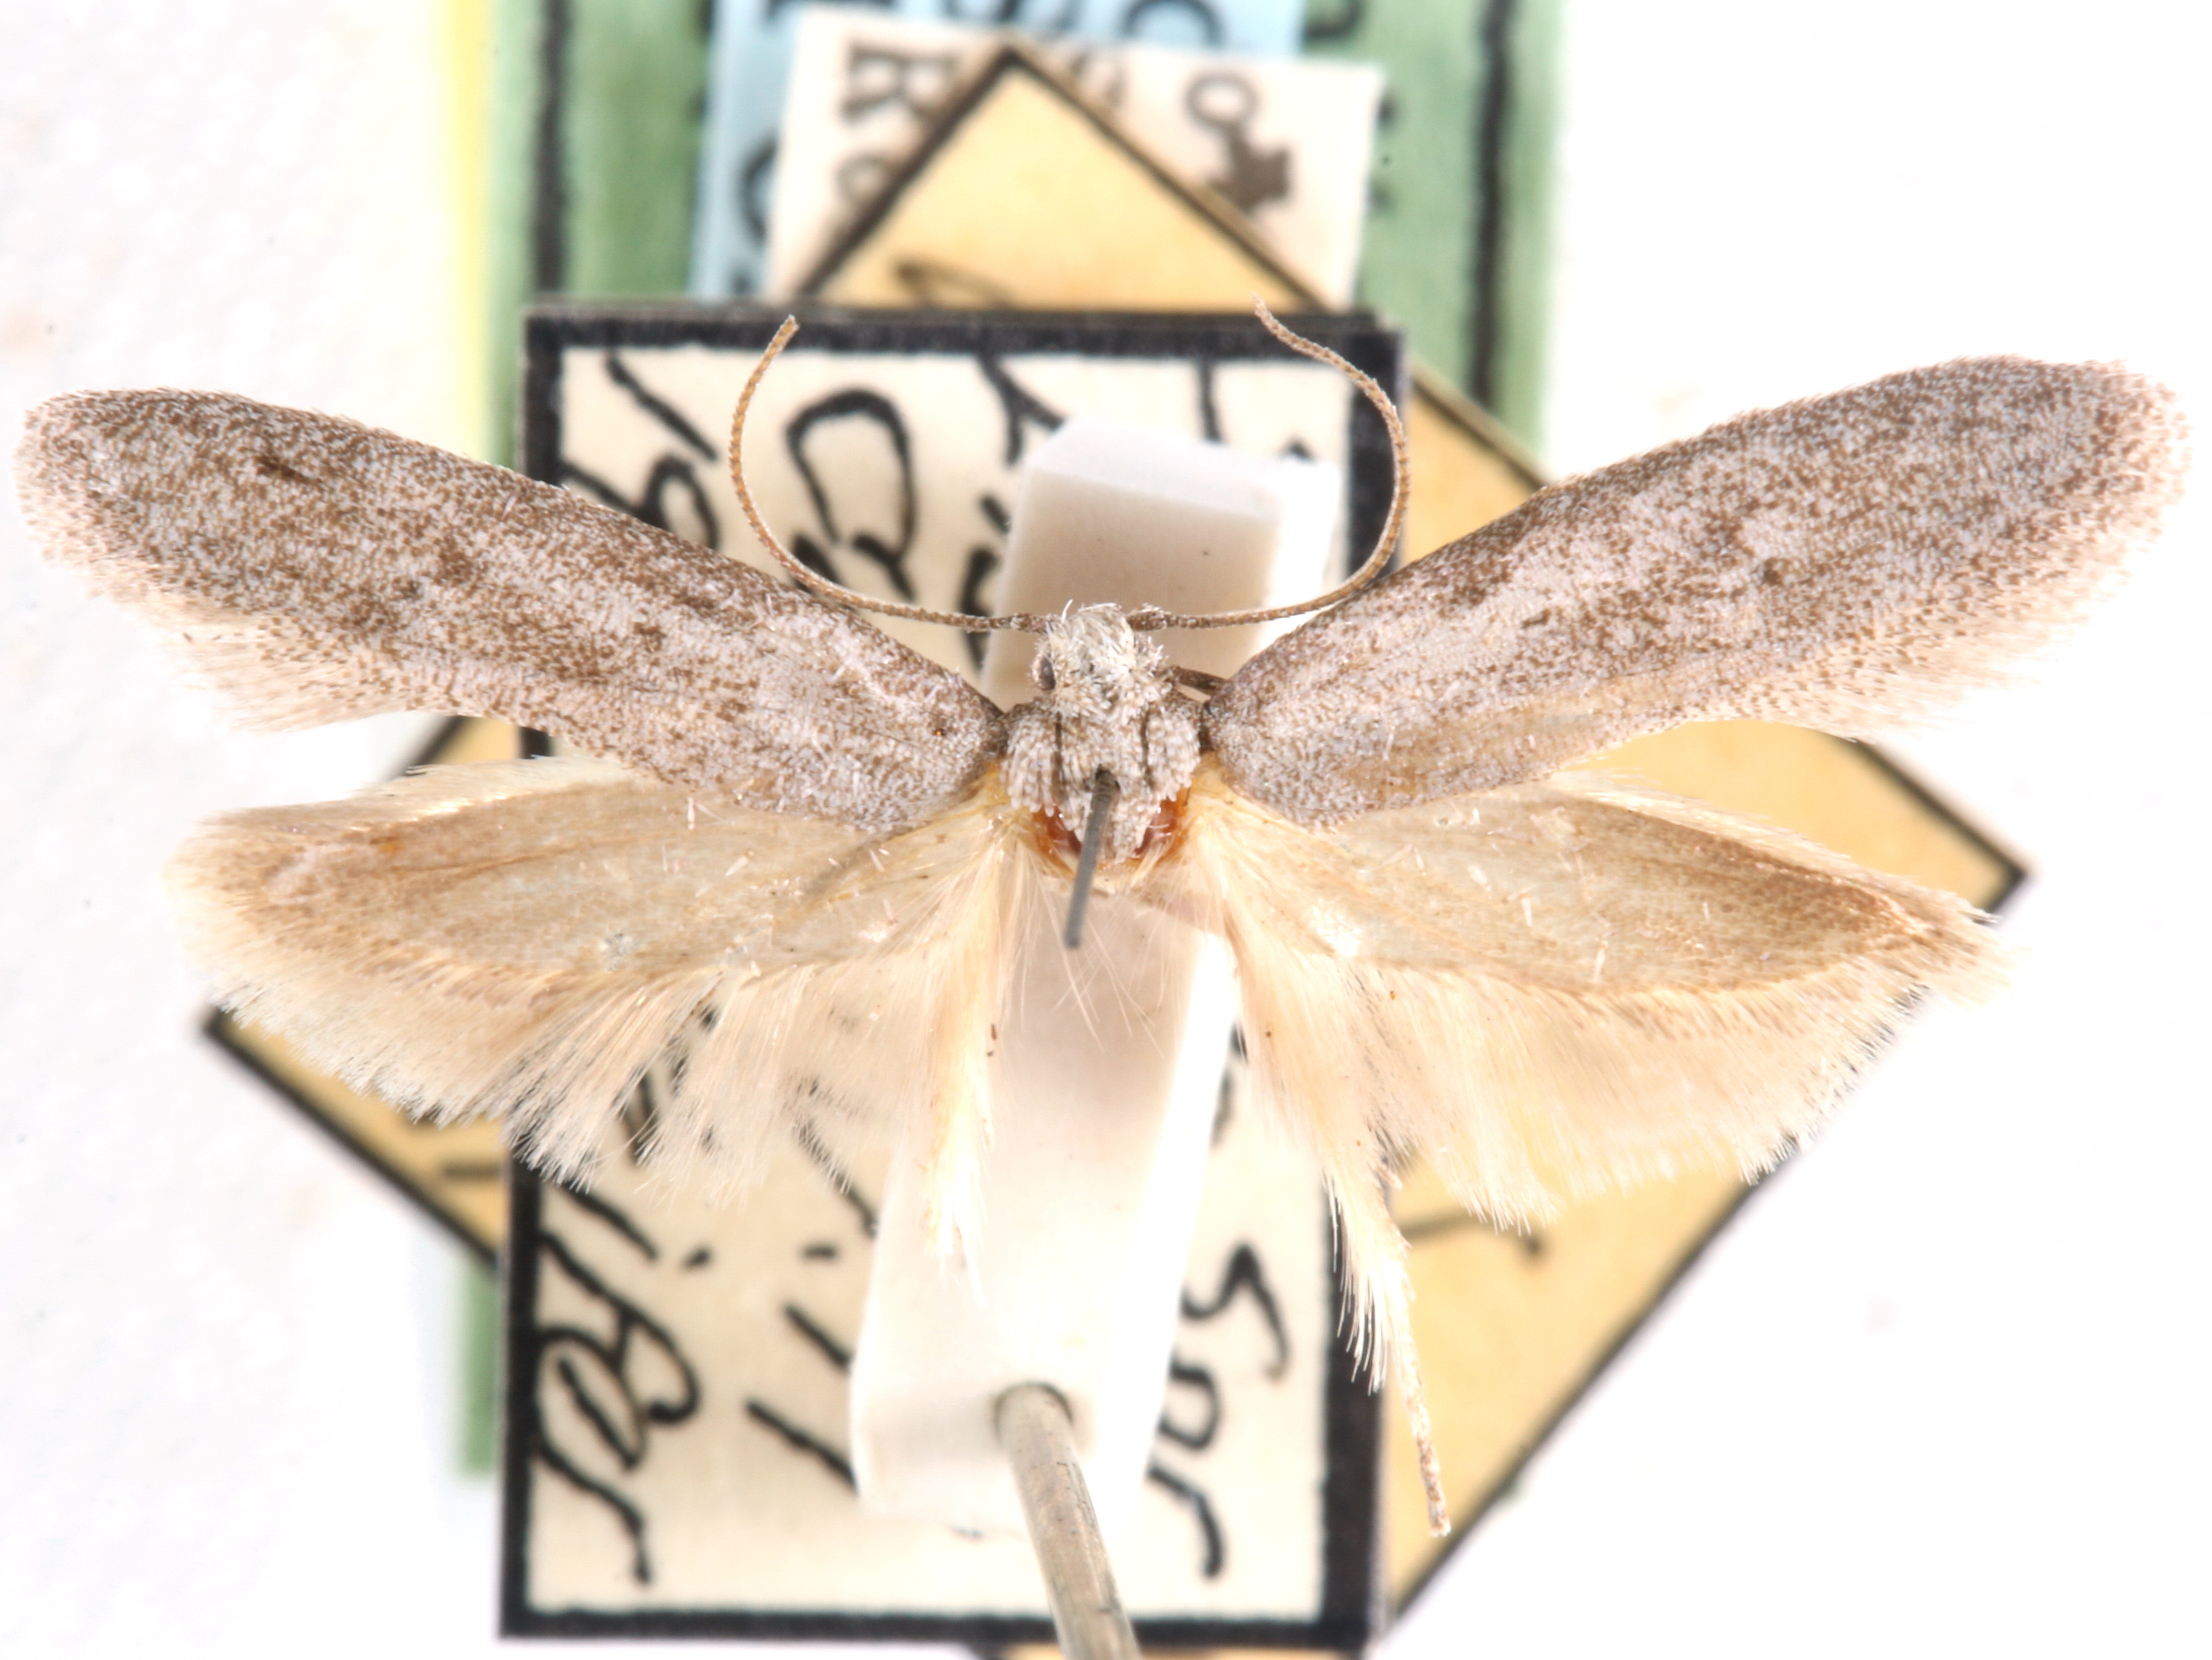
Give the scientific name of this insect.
Anoncia sphacelina
